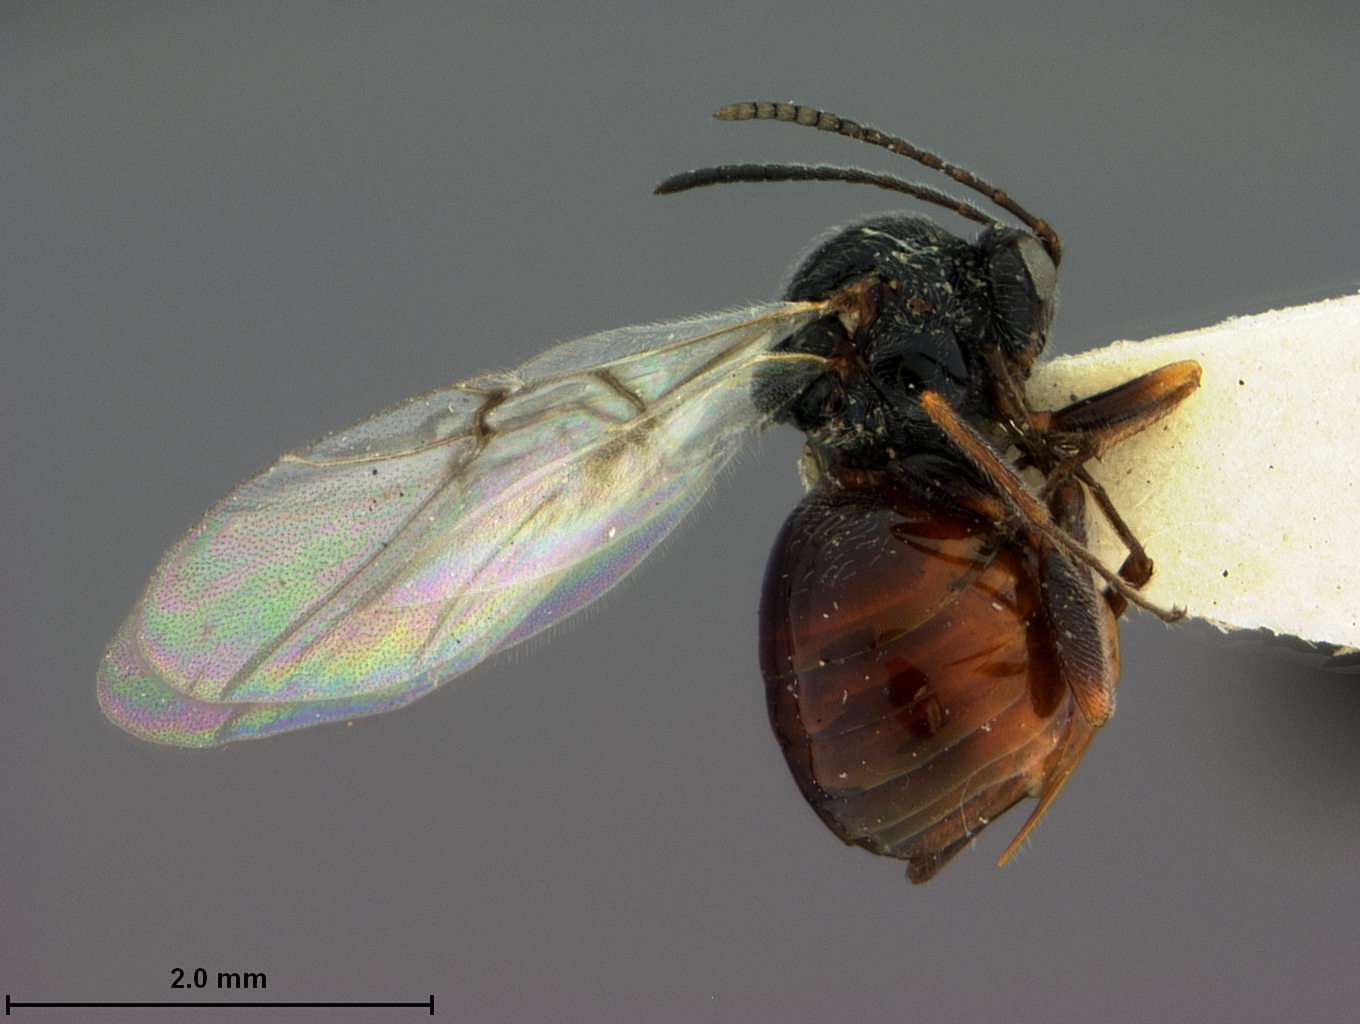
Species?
Callirhytis juvenca
